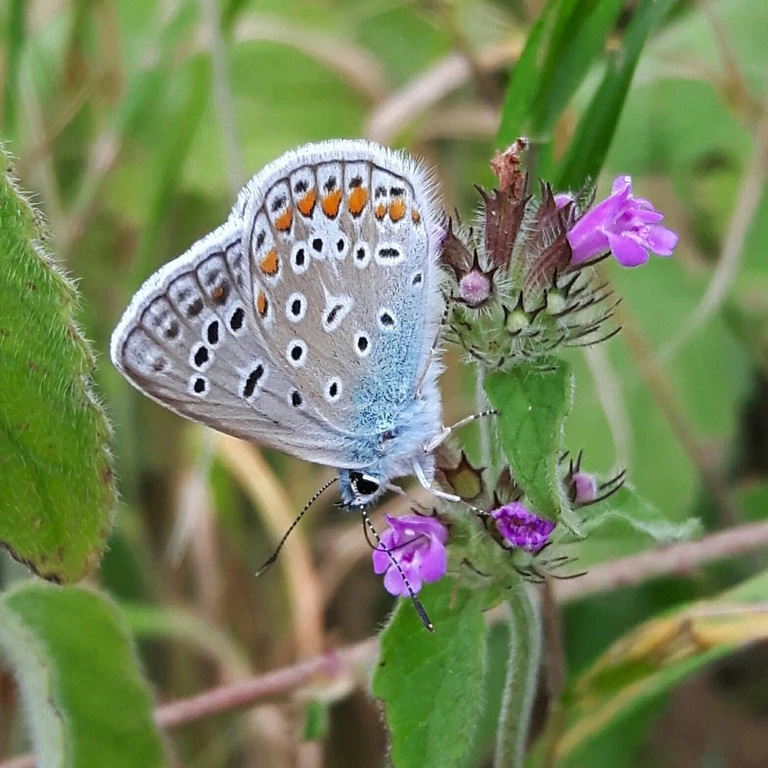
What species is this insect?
Polyommatus icarus
